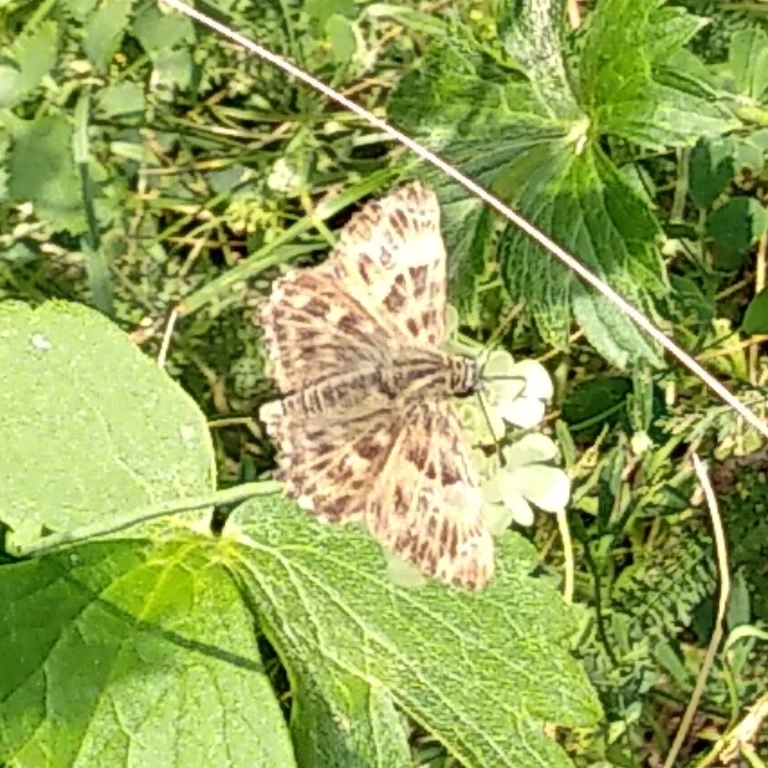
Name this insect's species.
Carcharodus alceae
